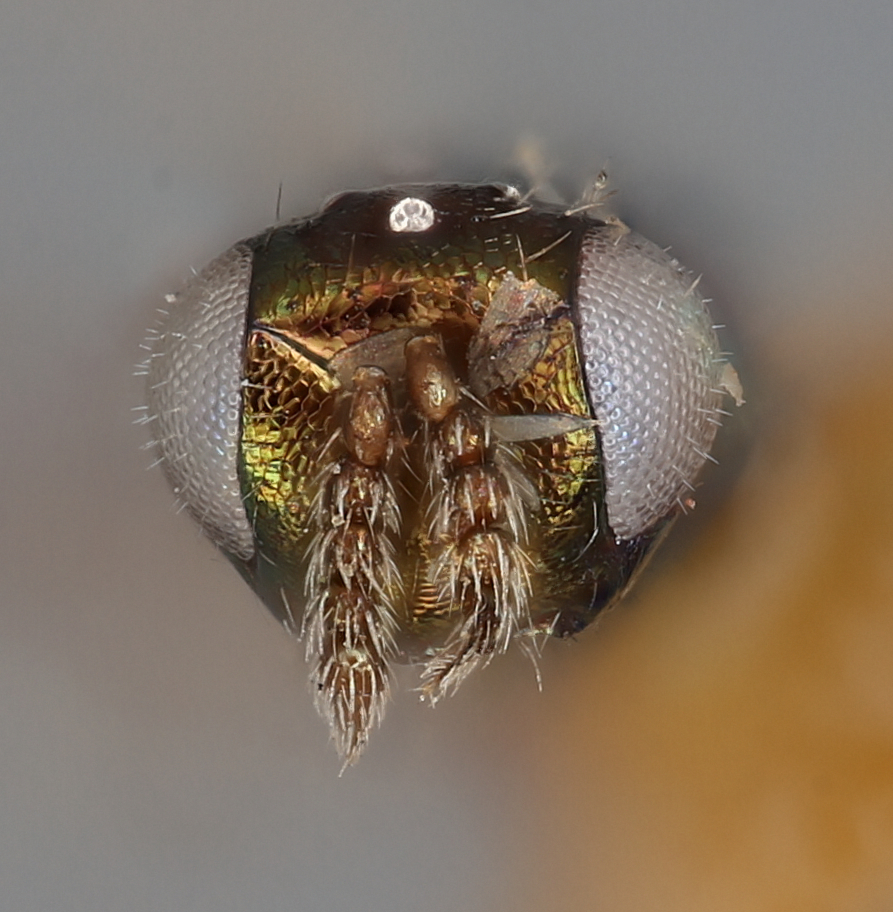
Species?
Pleurotropis olethreutidis
